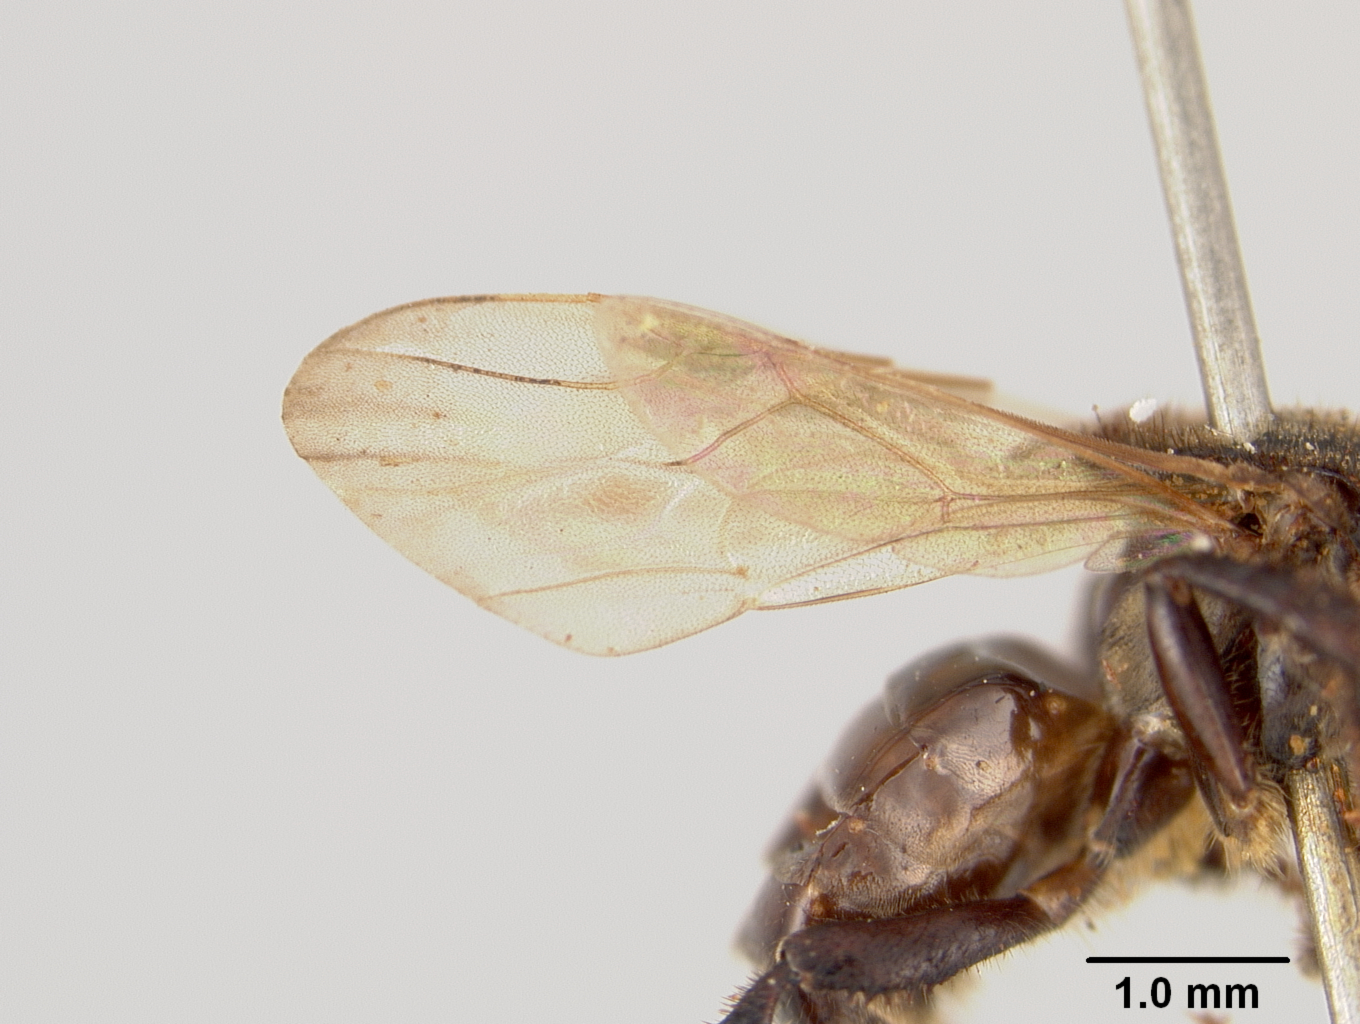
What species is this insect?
Trigona confusella
